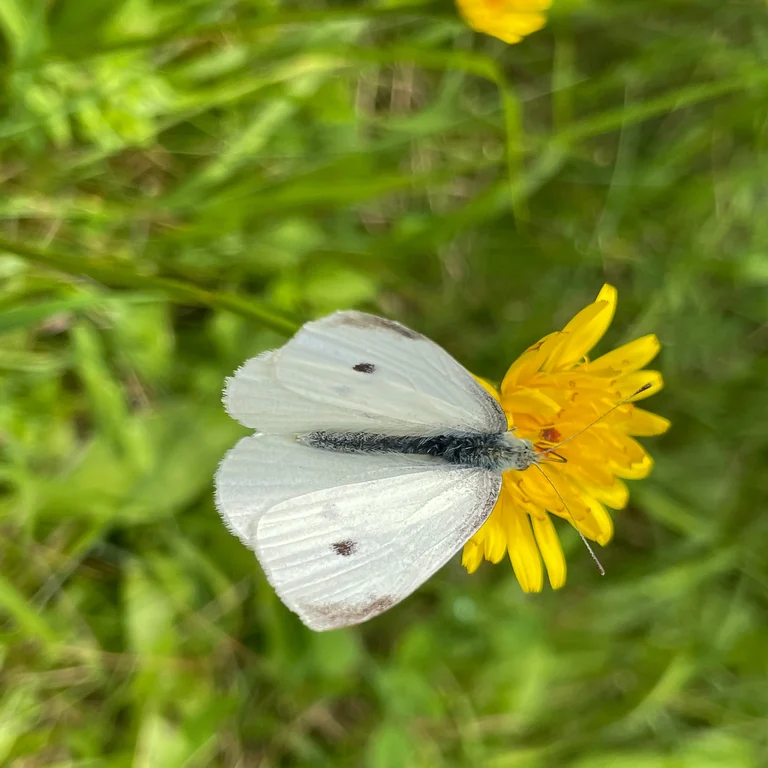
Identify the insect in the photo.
Pieris rapae
